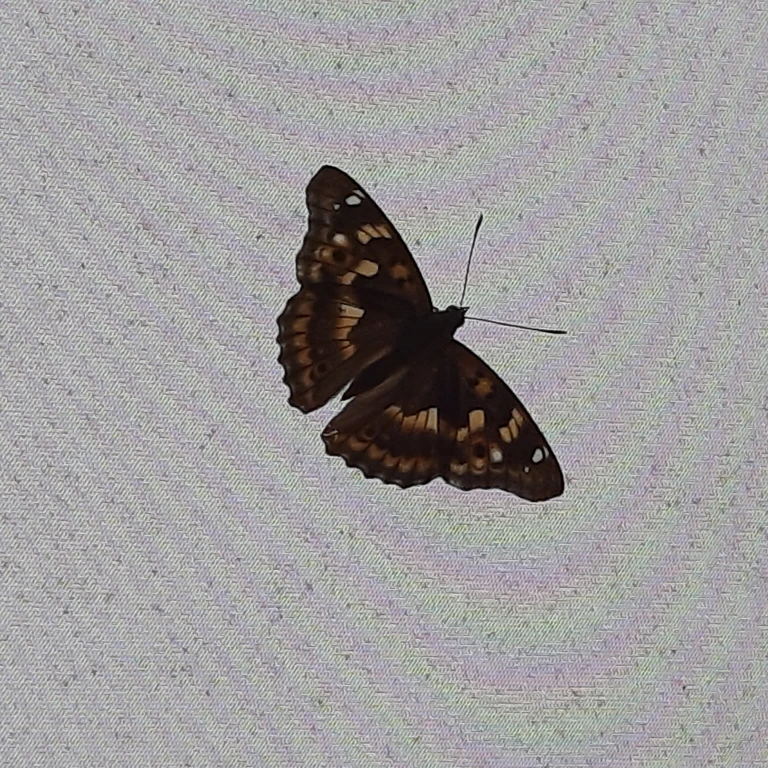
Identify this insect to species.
Apatura ilia
